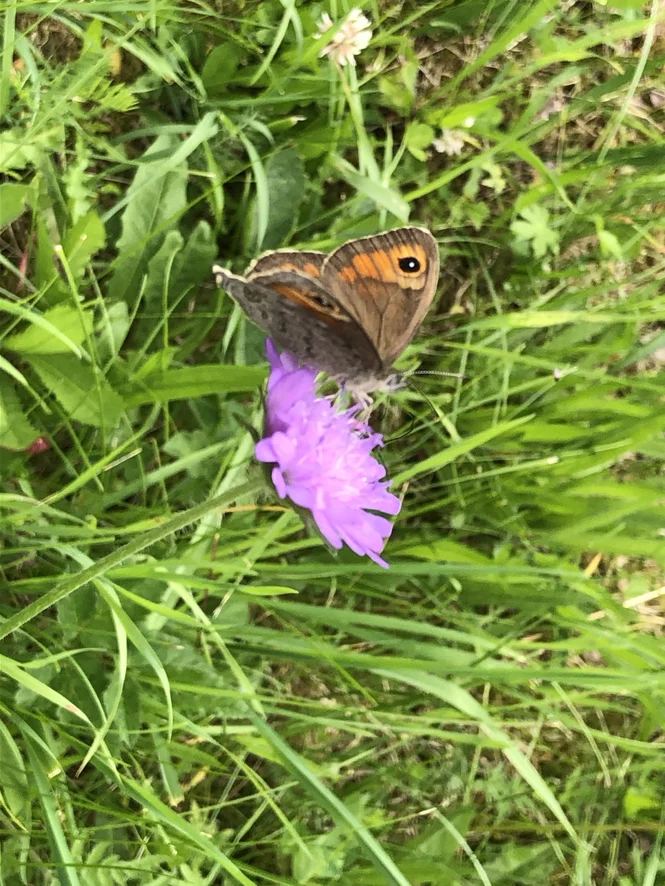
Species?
Lasiommata maera (also Pararge maera)
